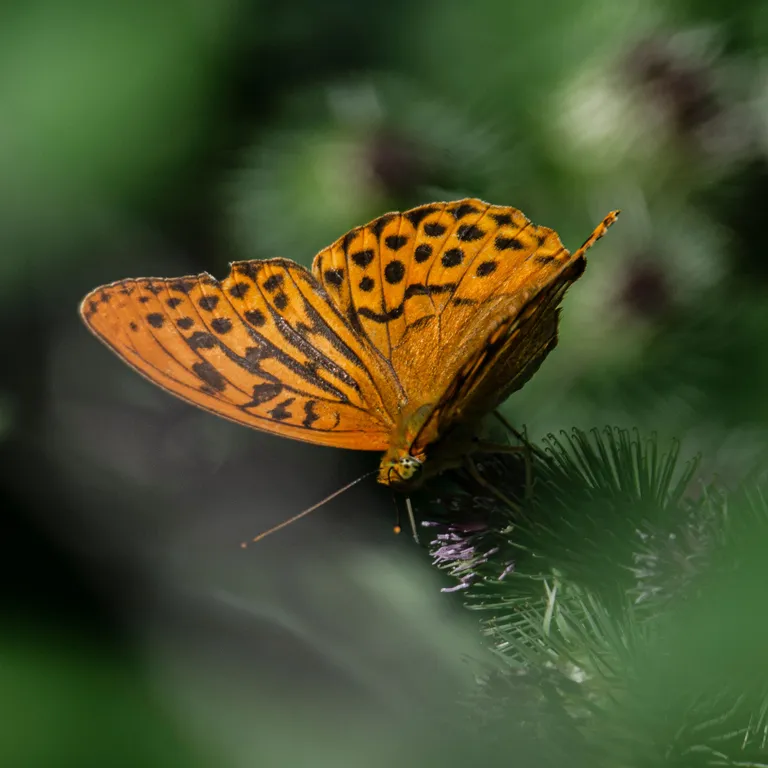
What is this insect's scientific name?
Argynnis paphia
